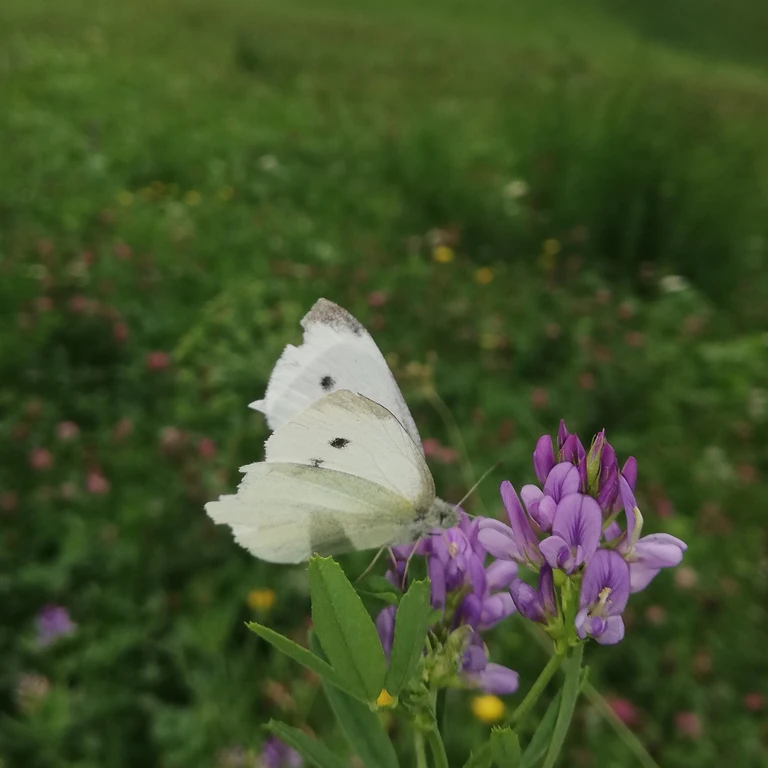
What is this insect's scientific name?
Pieris rapae
